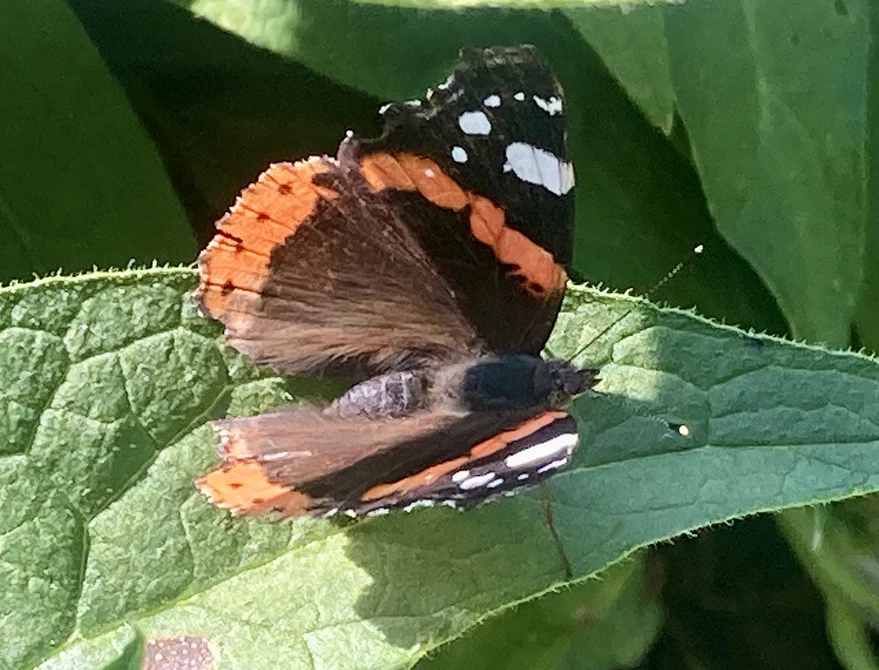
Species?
Vanessa atalanta
